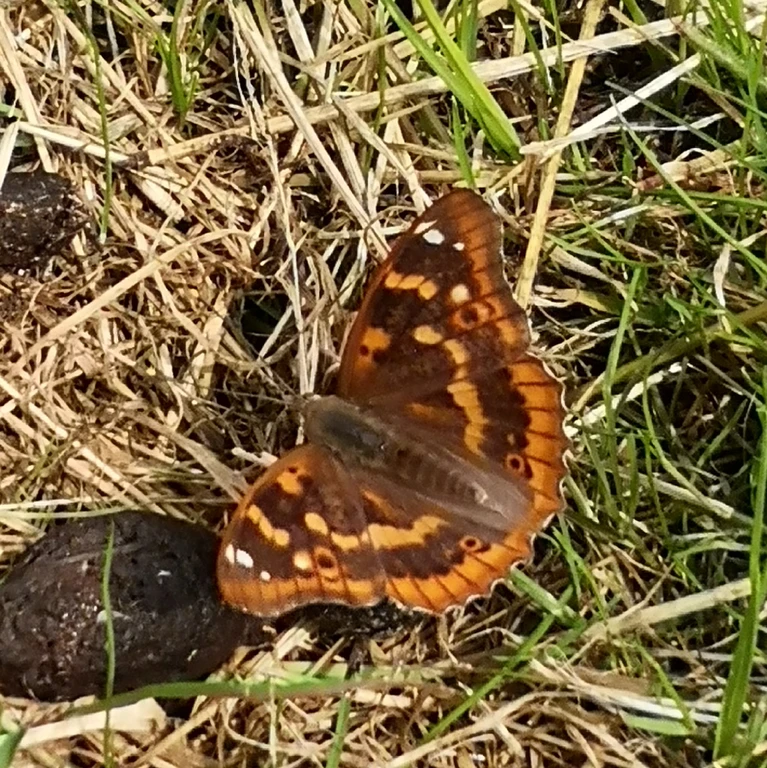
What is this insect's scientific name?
Apatura ilia
